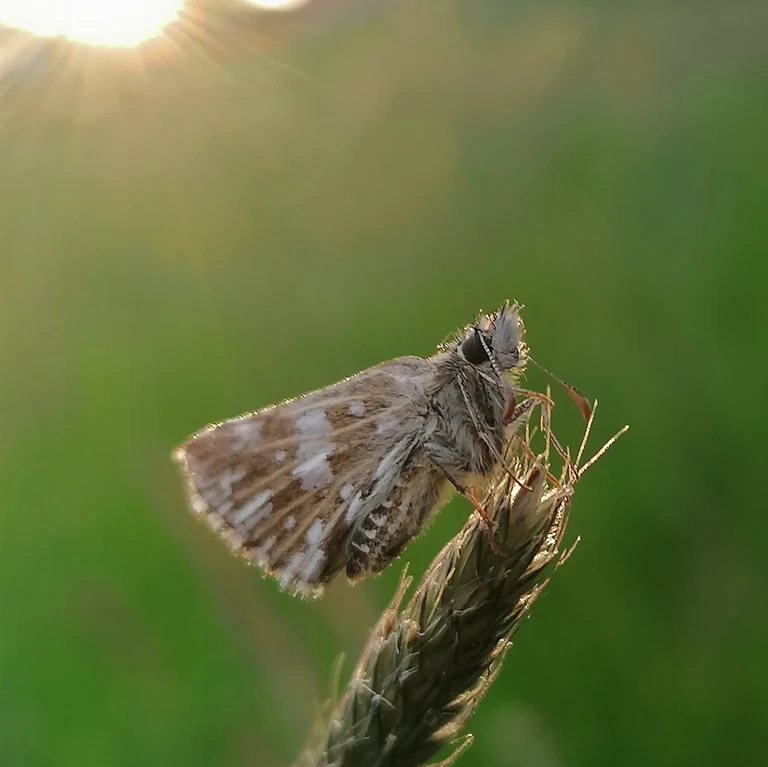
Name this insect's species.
Pyrgus malvae
